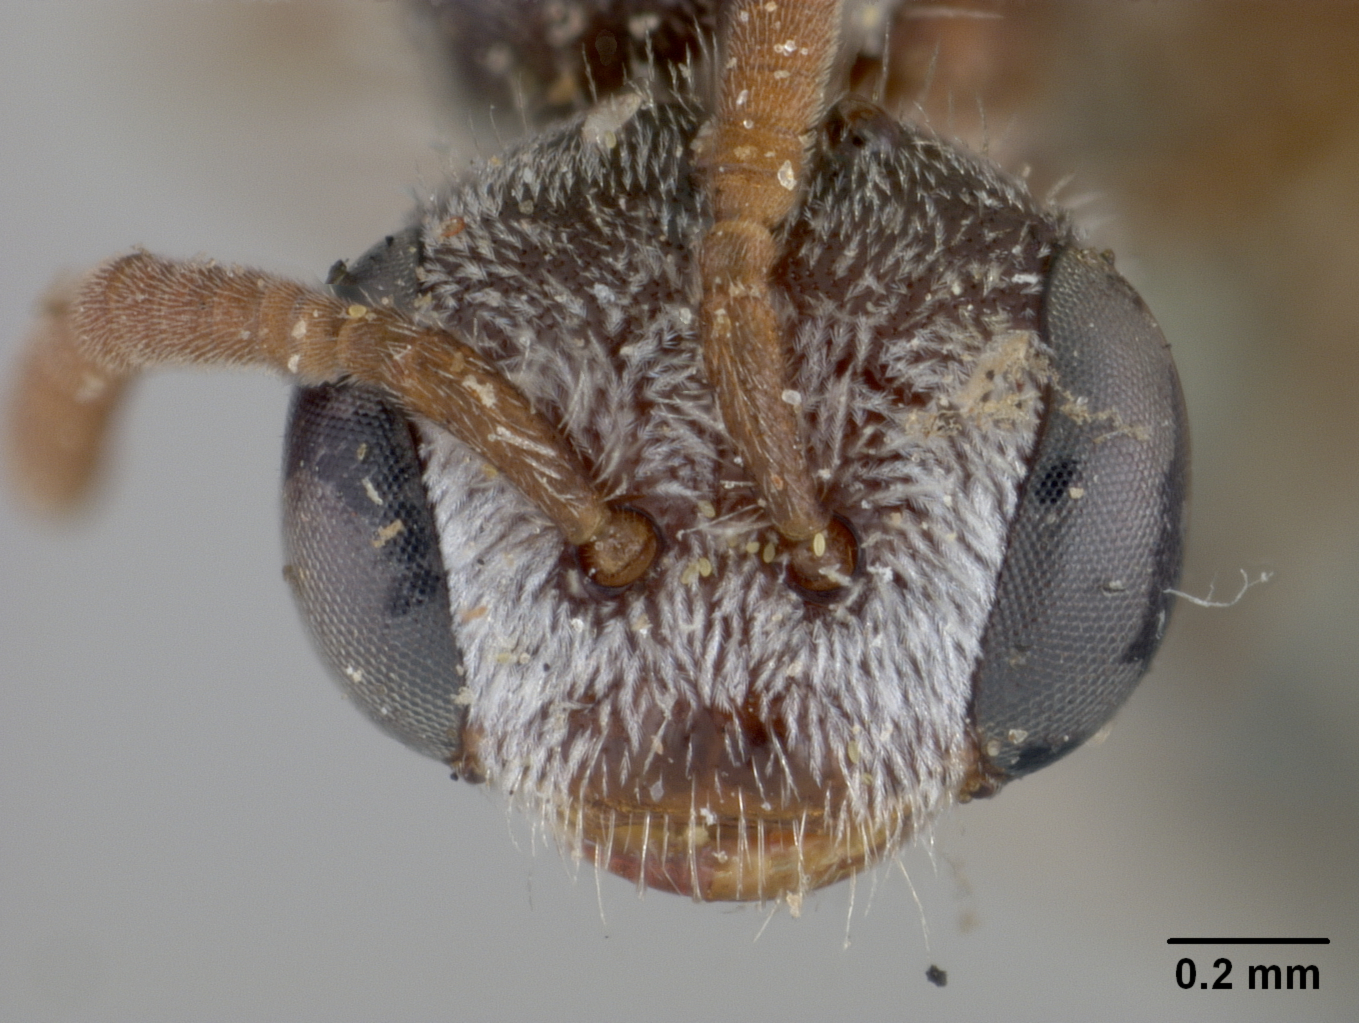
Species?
Sphecodes semicoloratus
